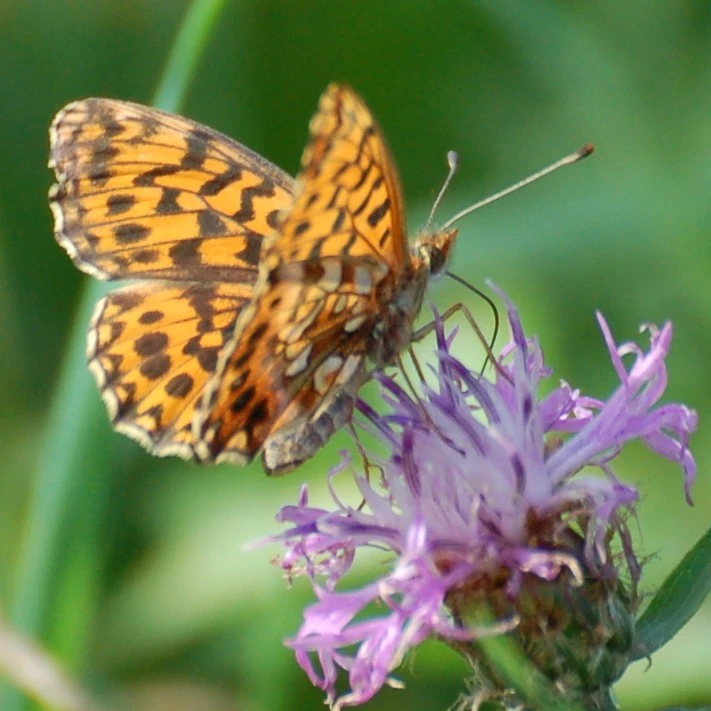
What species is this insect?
Boloria dia
